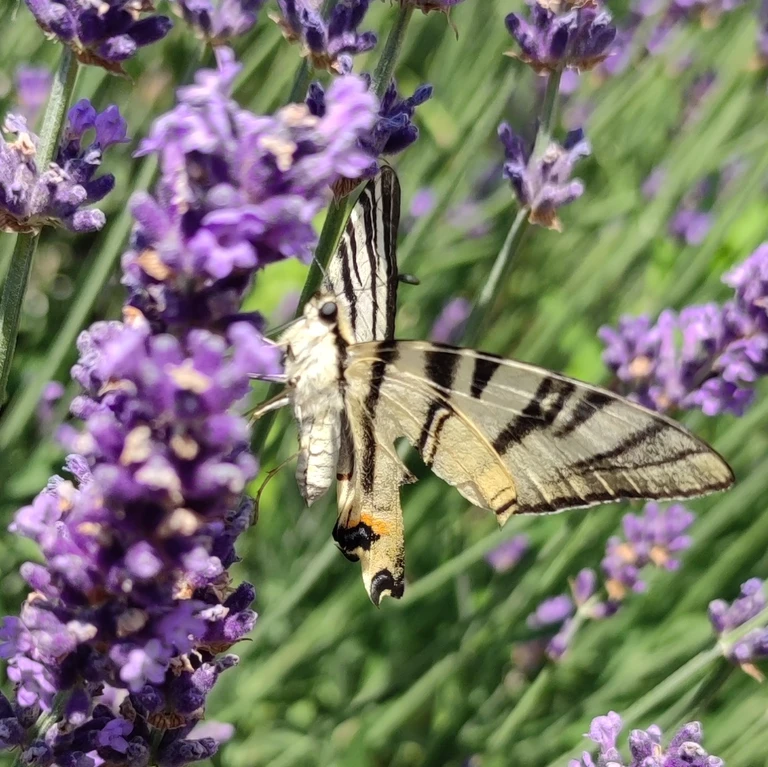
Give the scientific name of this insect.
Iphiclides podalirius
